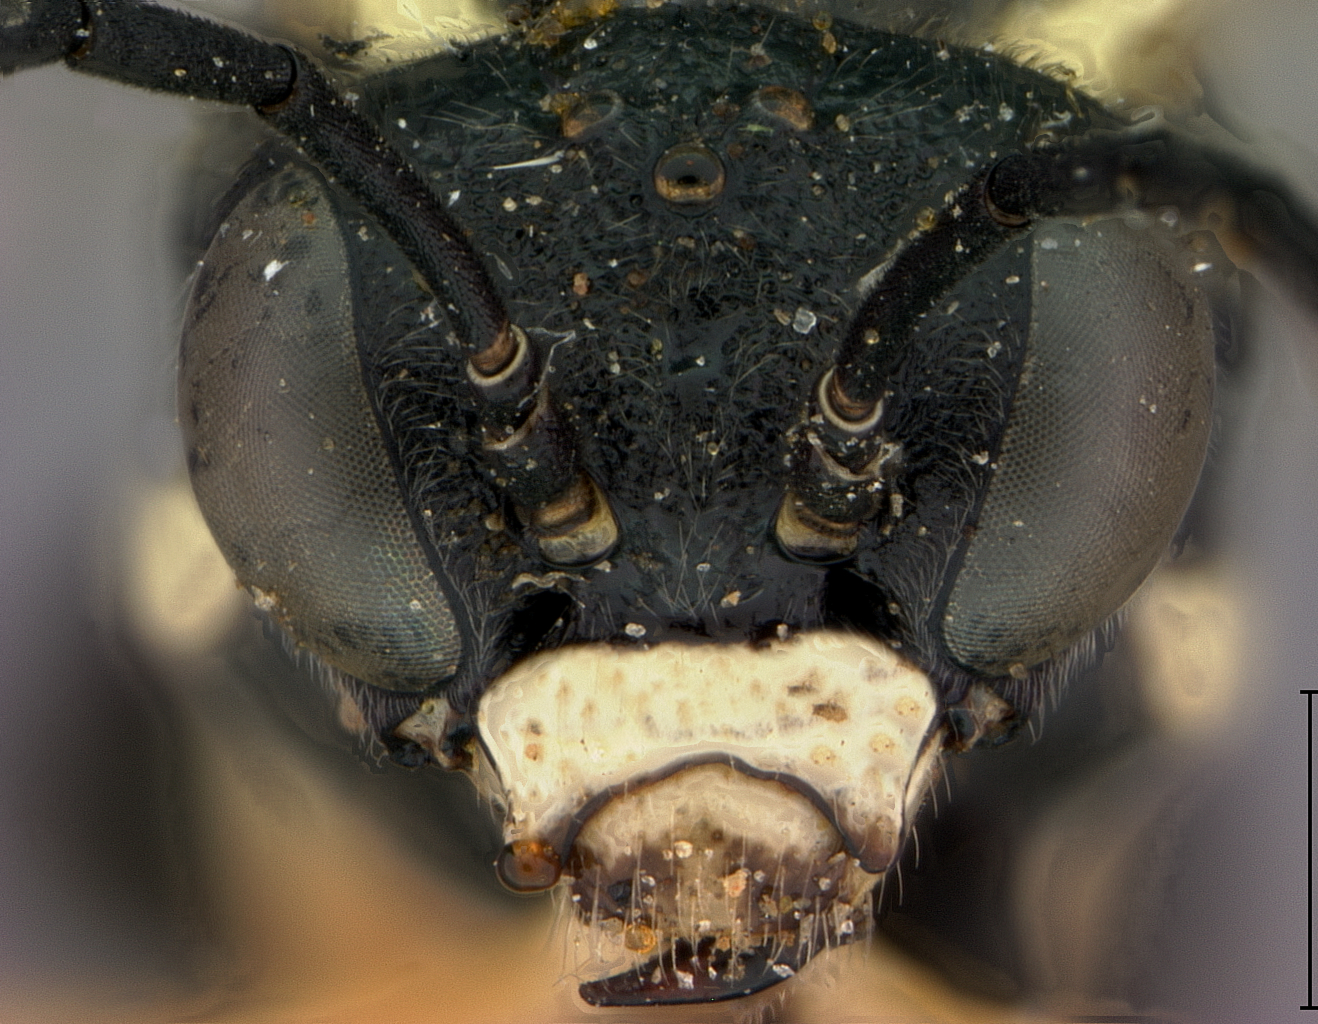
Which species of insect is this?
Macrophya simillima
